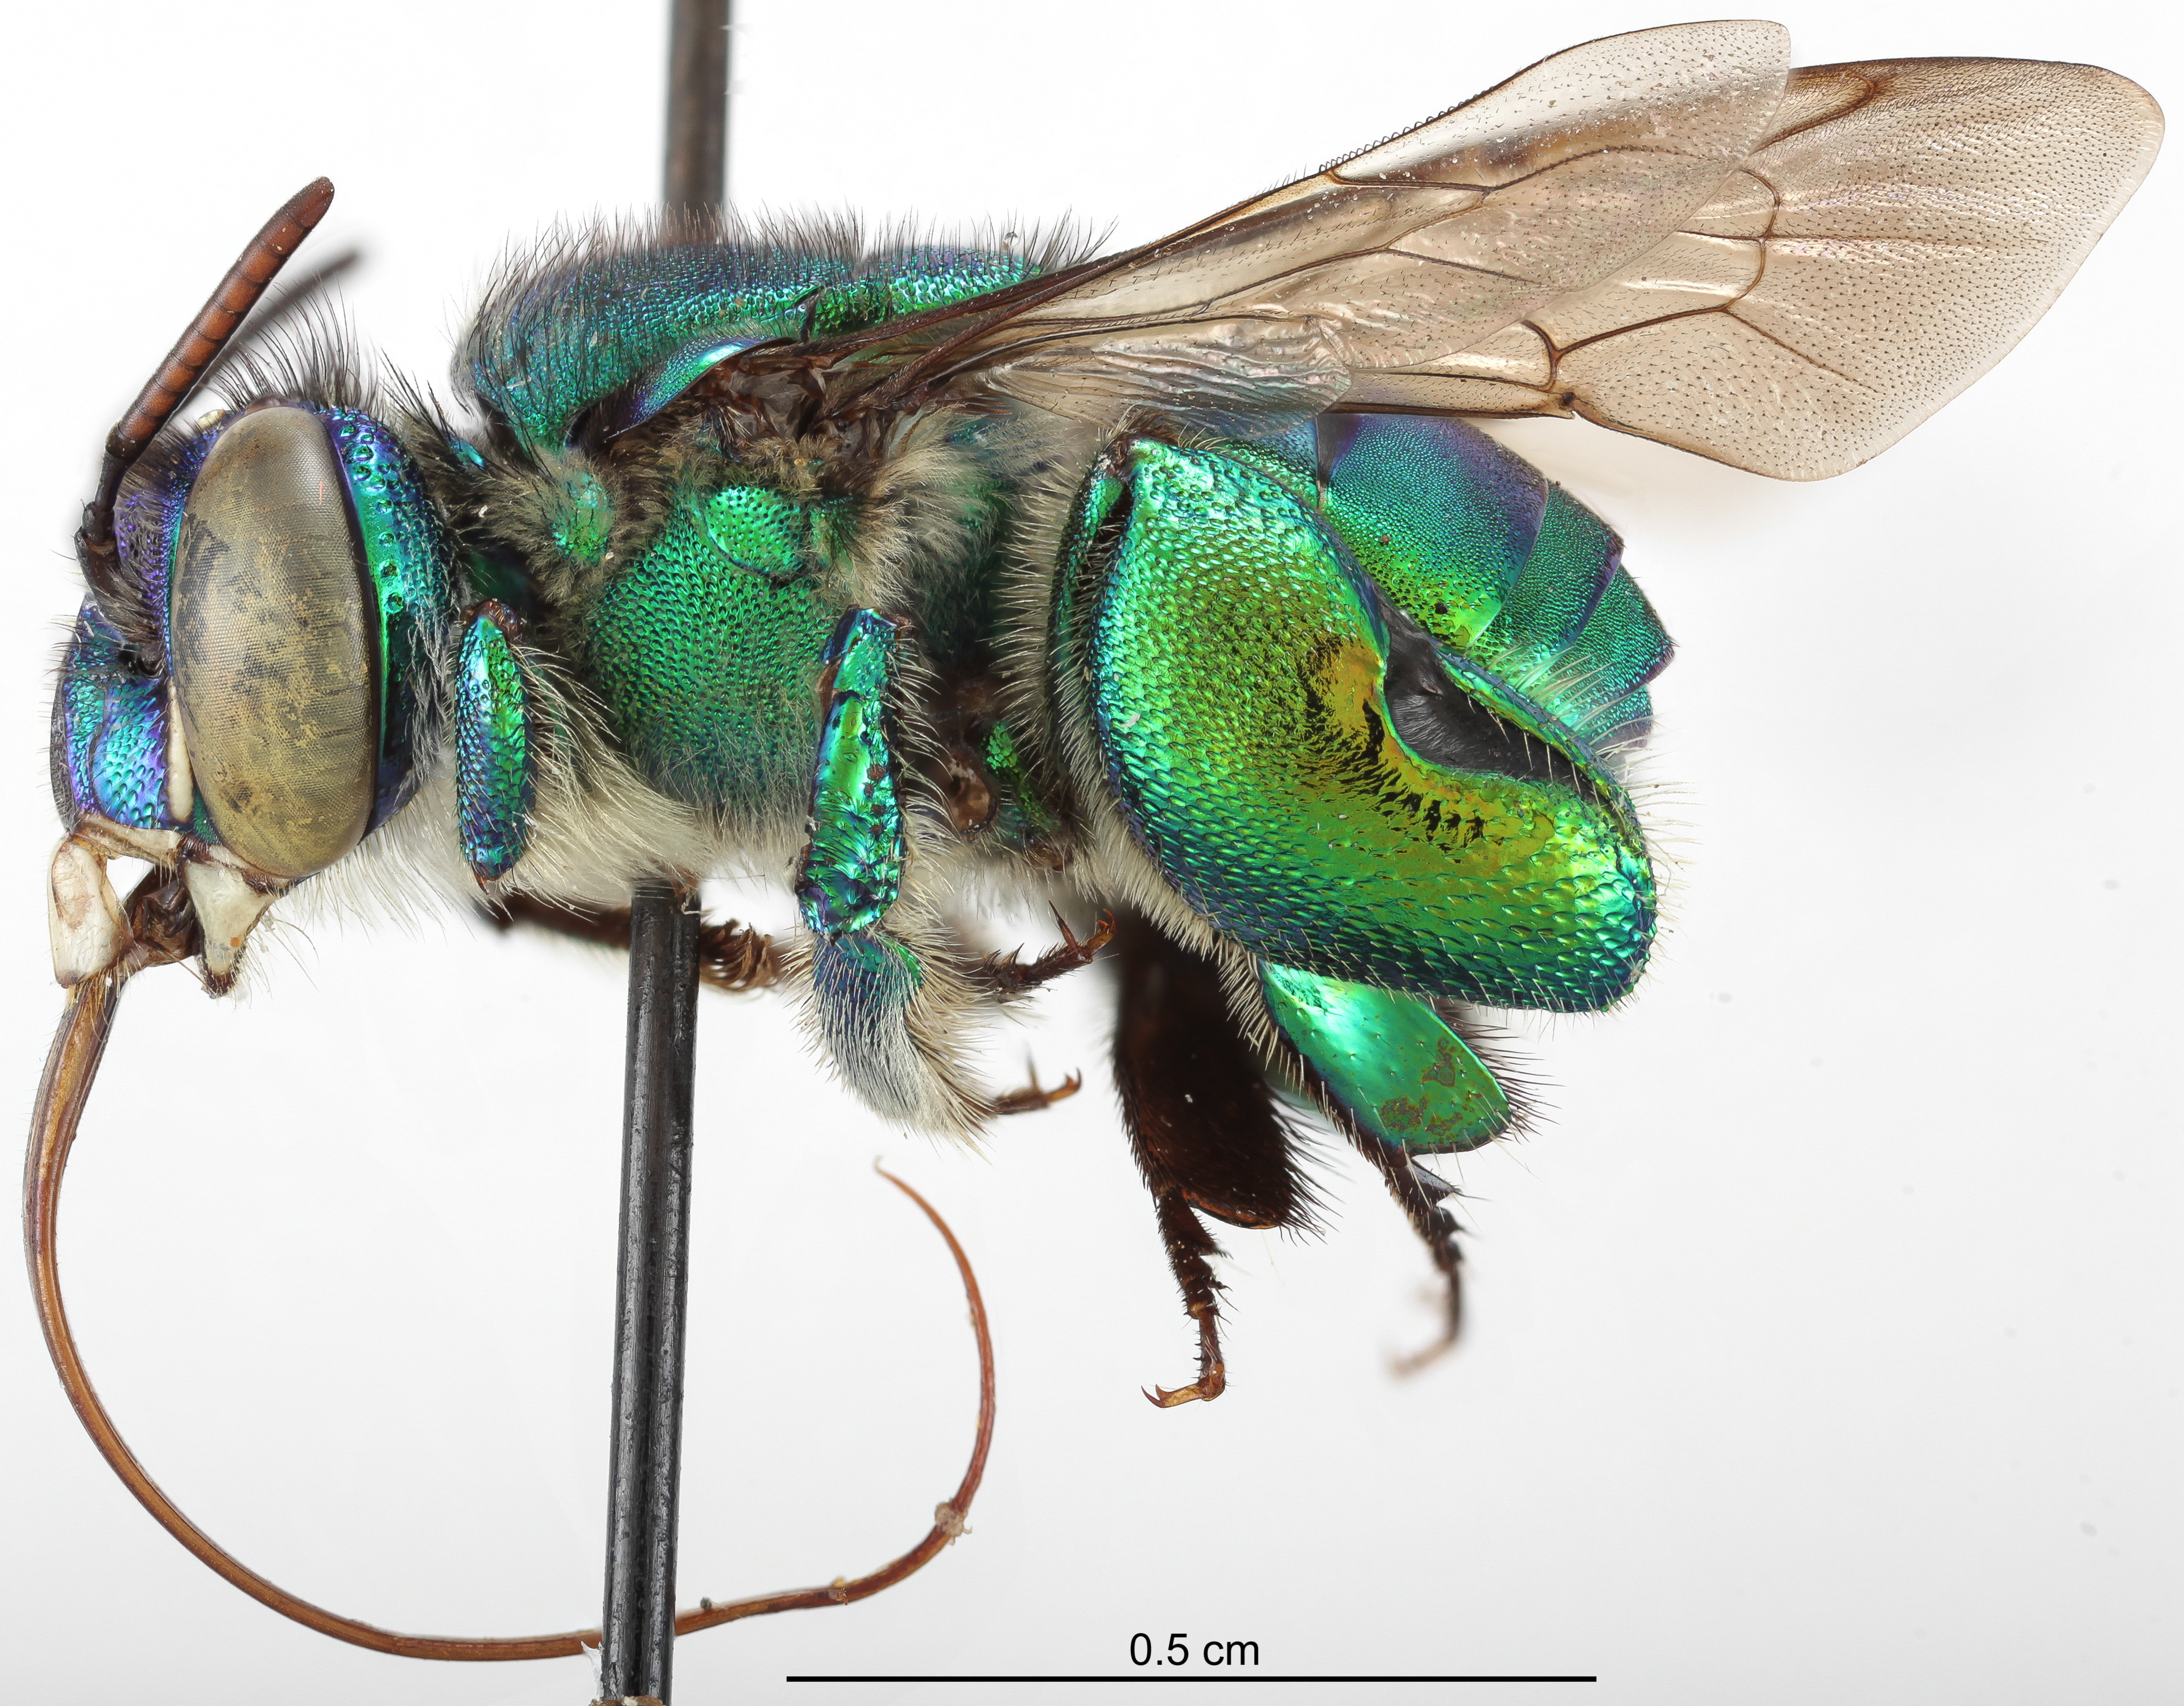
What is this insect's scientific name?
Euglossa magnipes
